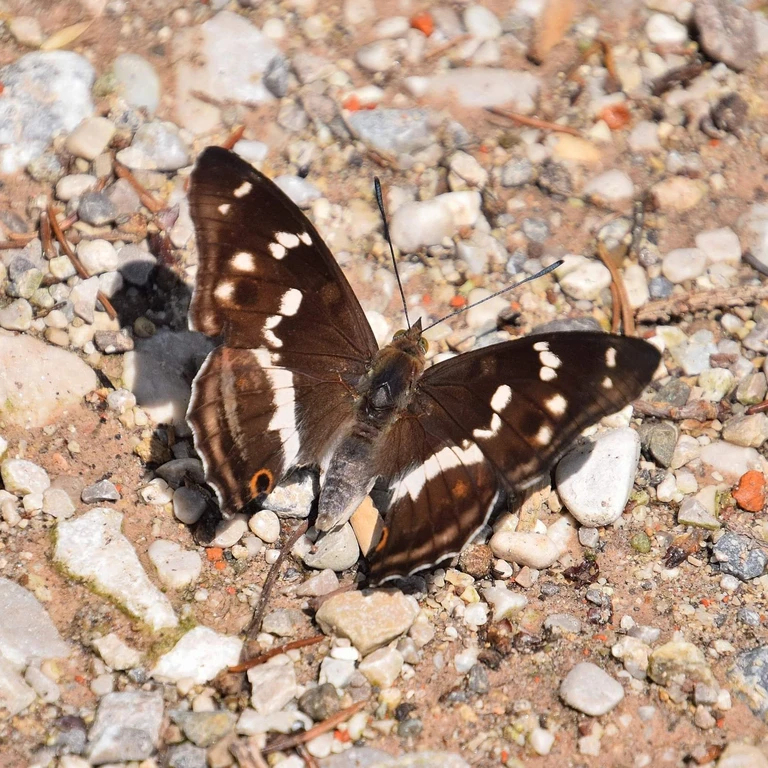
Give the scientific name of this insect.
Apatura iris
